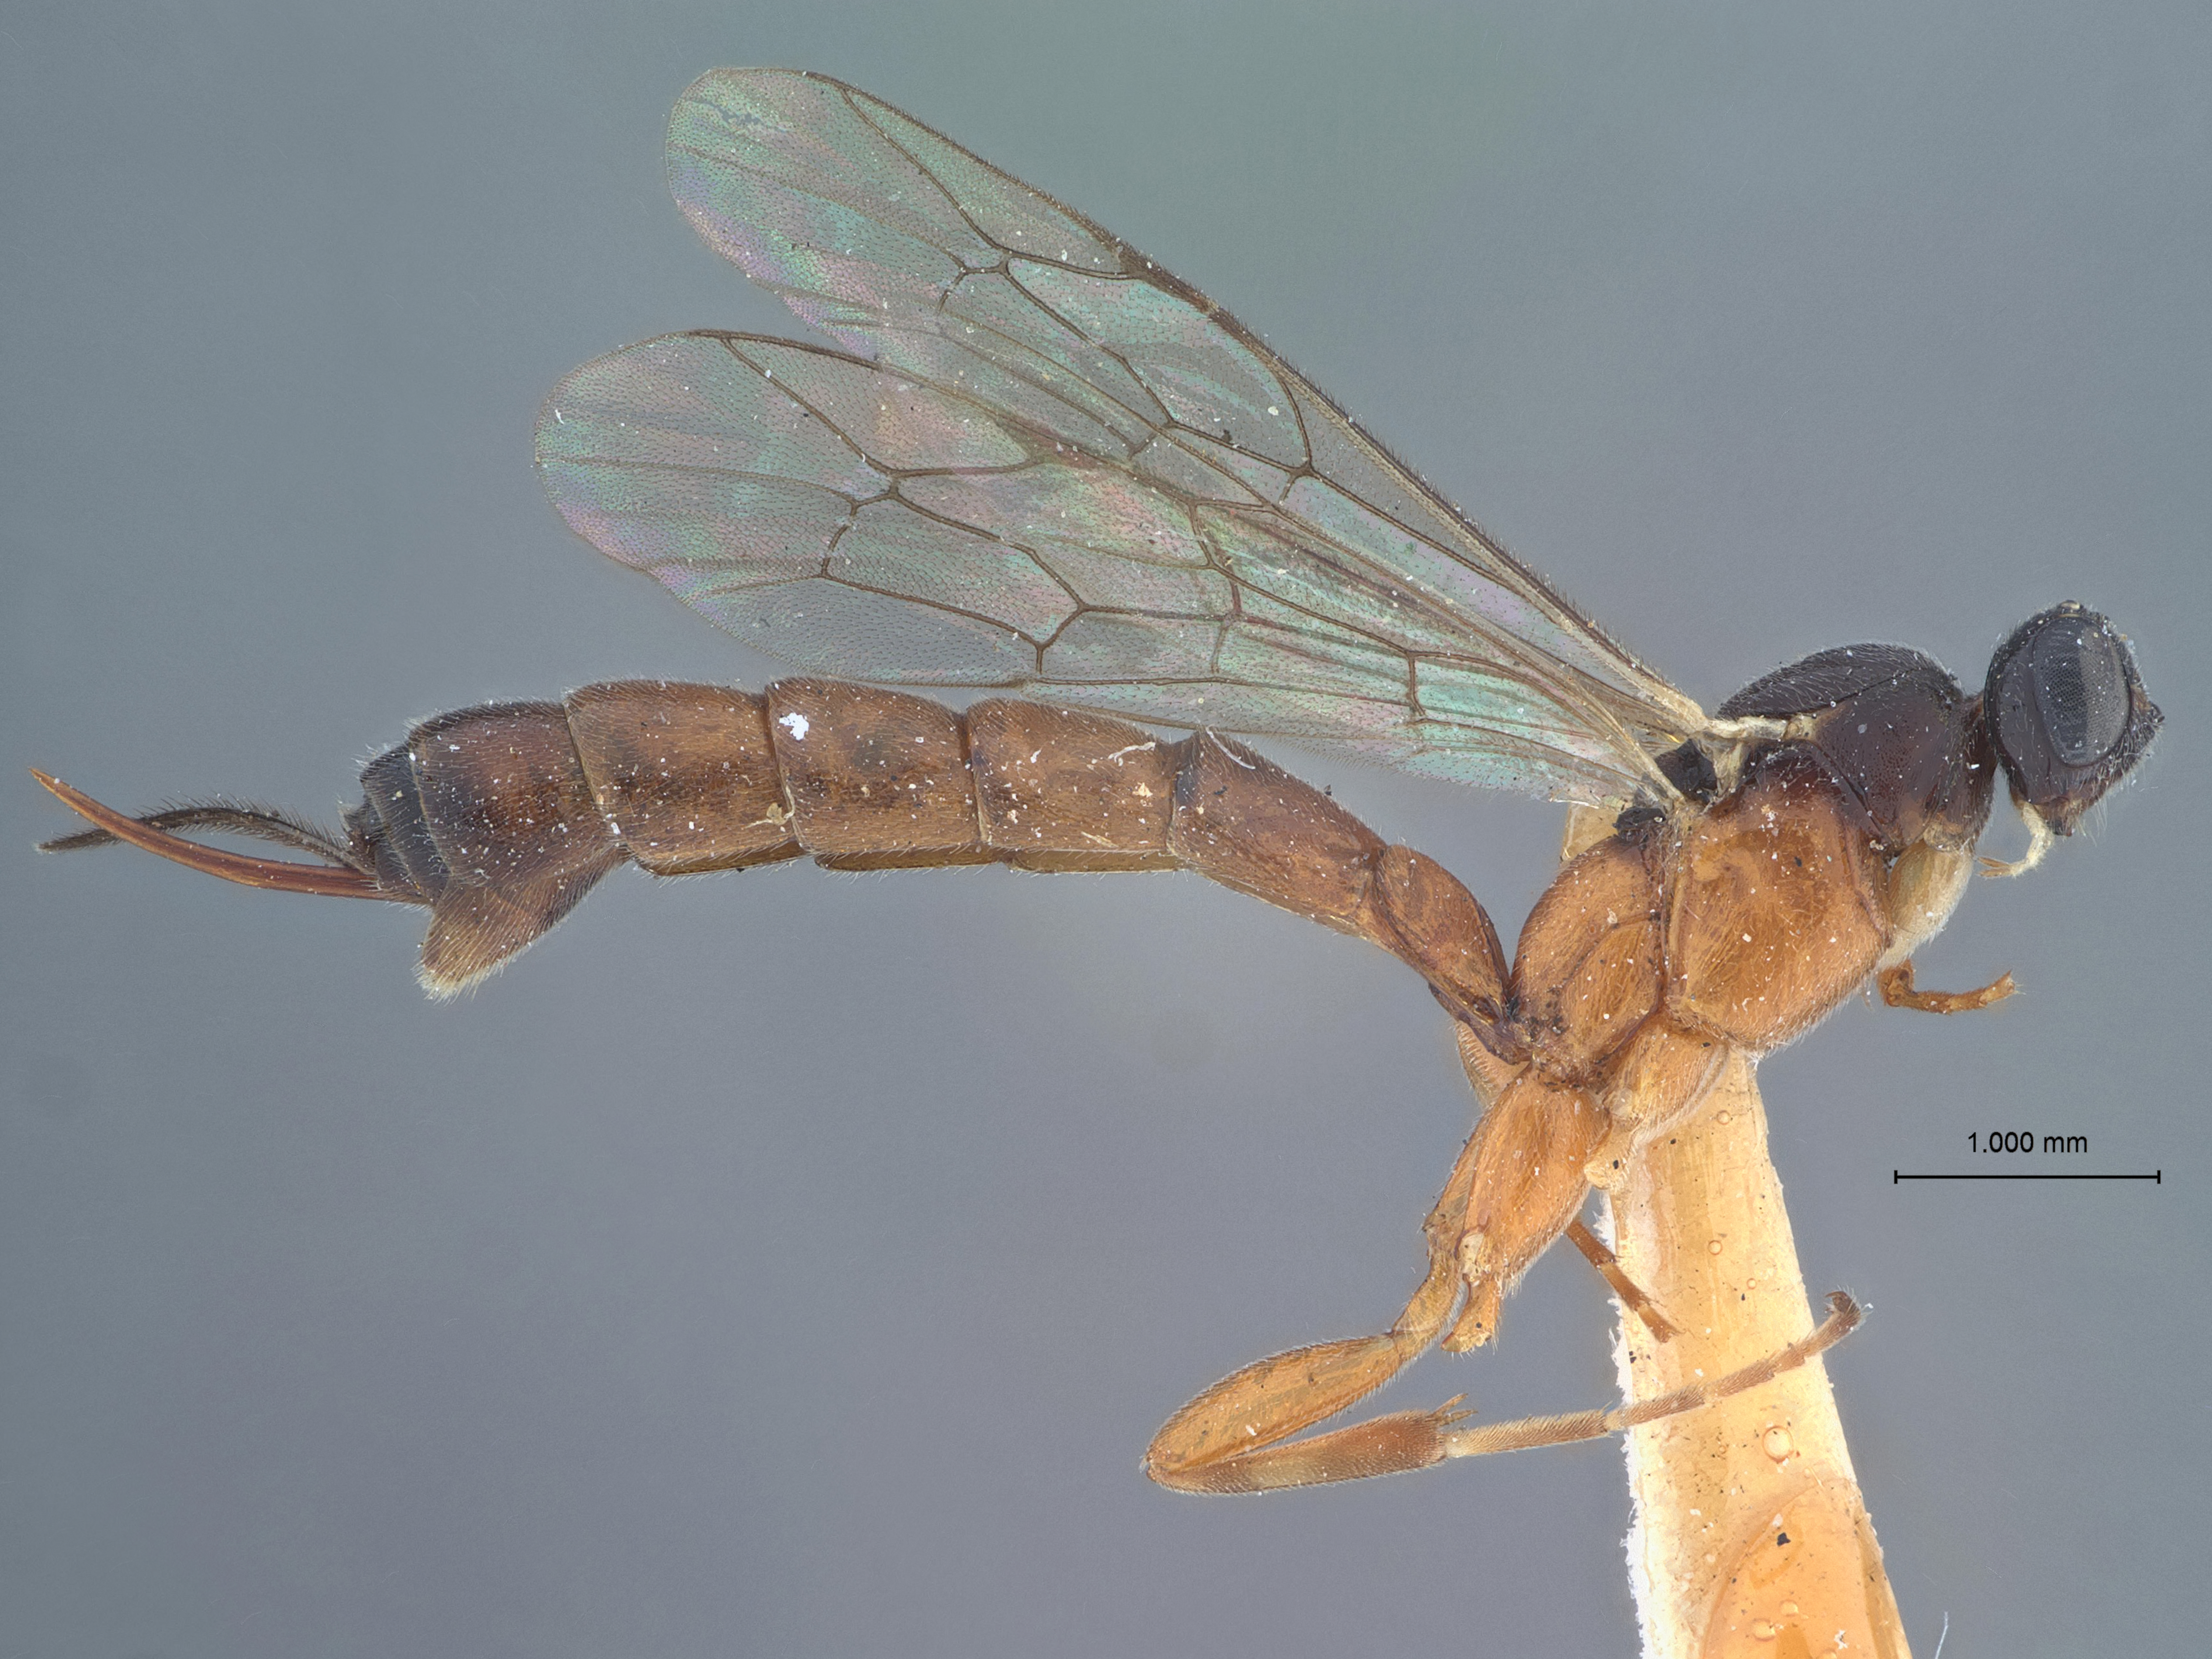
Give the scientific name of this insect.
Clistopyga alutaria
